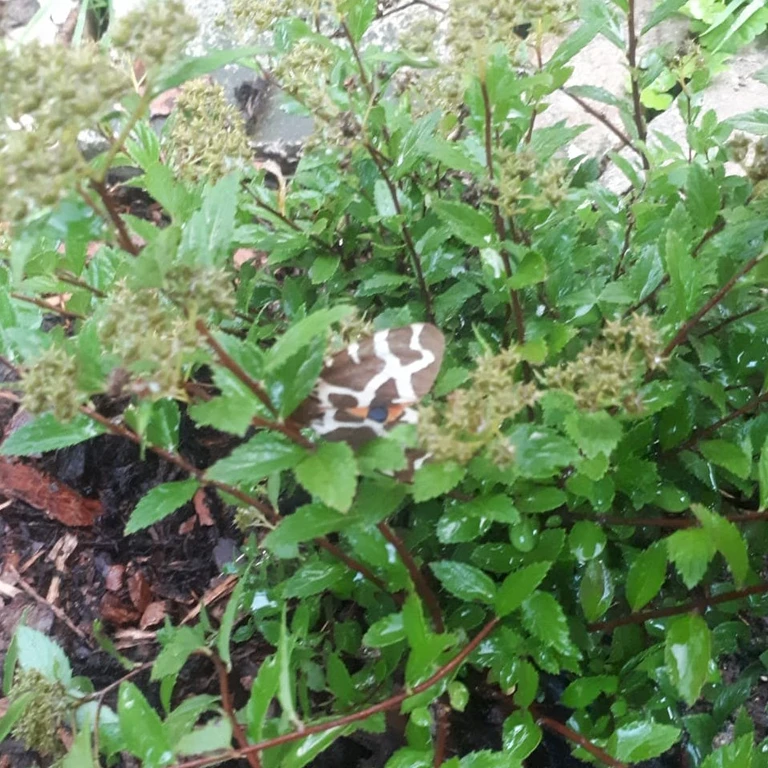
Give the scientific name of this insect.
Arctia caja
